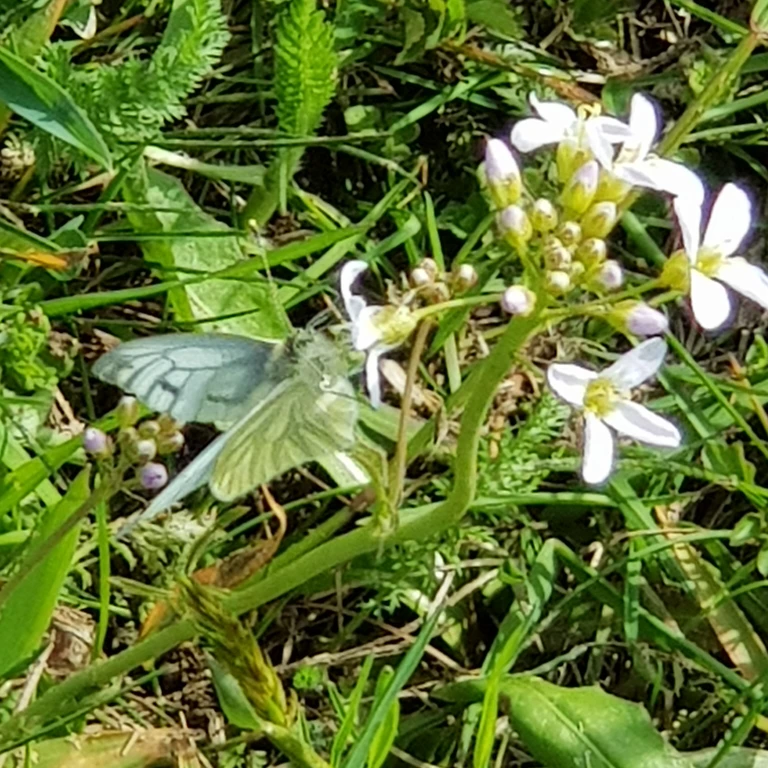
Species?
Pieris napi
